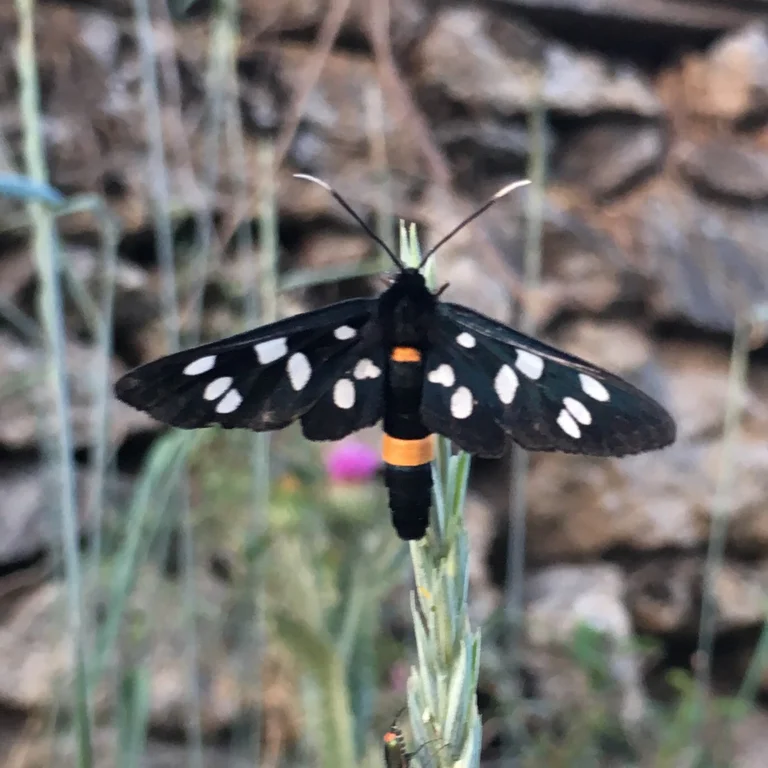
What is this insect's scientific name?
Amata phegea
